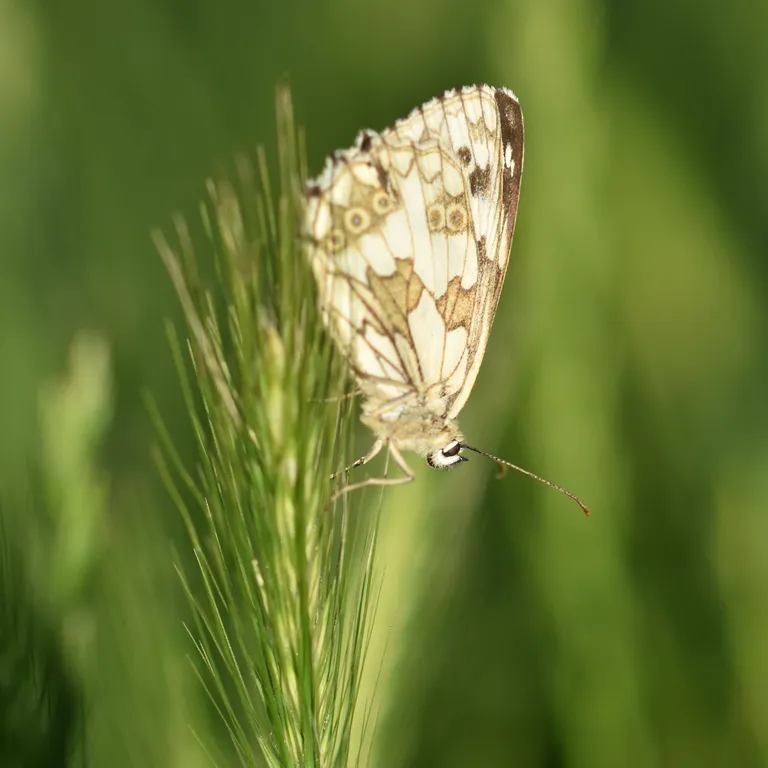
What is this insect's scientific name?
Melanargia galathea
